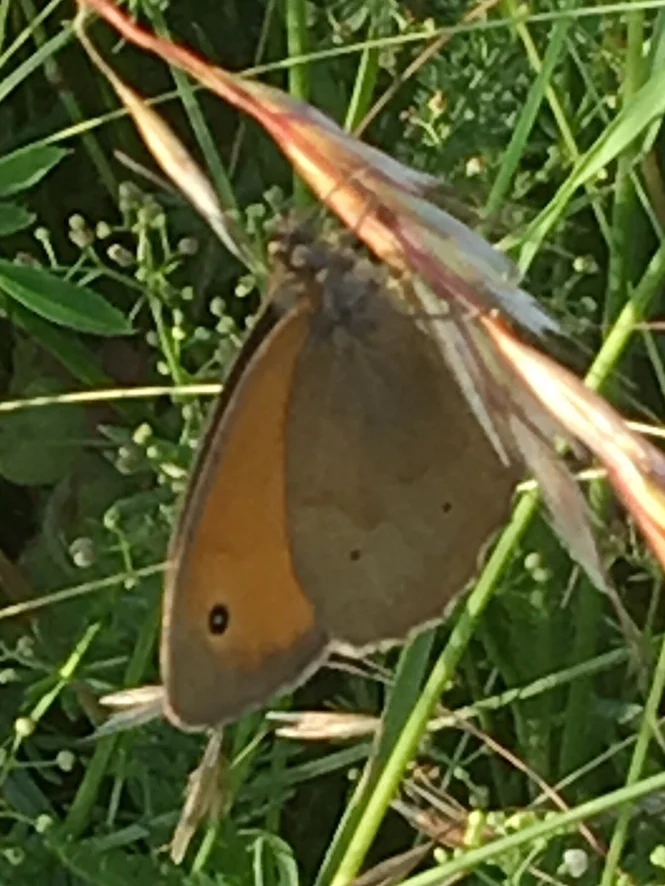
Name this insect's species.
Maniola jurtina
